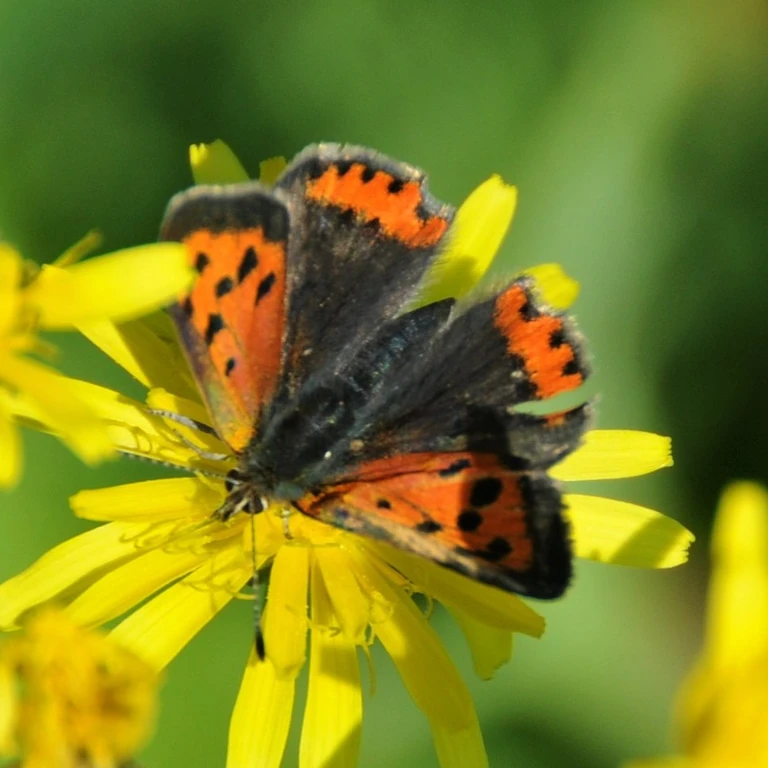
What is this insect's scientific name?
Lycaena phlaeas
